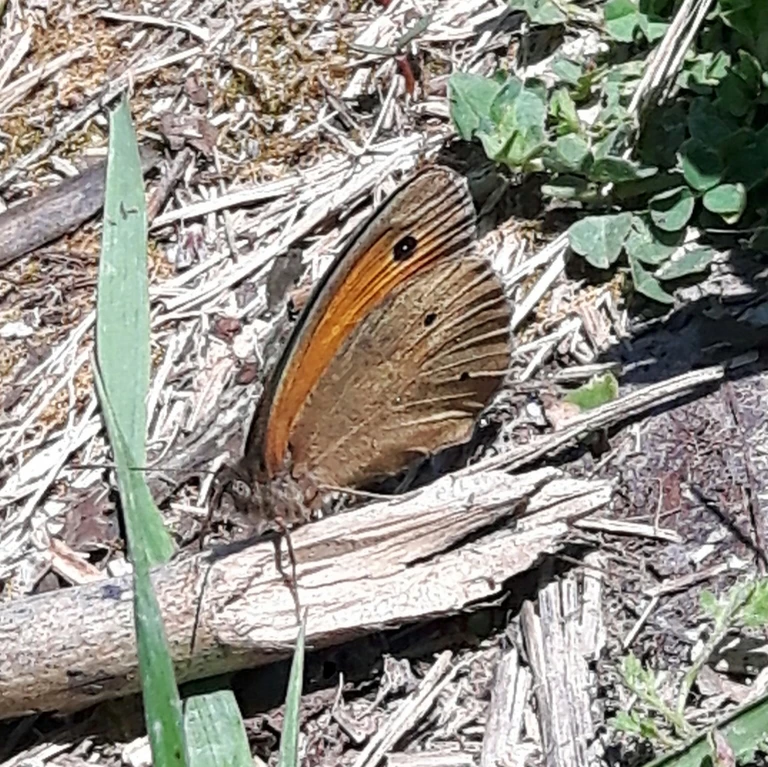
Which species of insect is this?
Maniola jurtina
